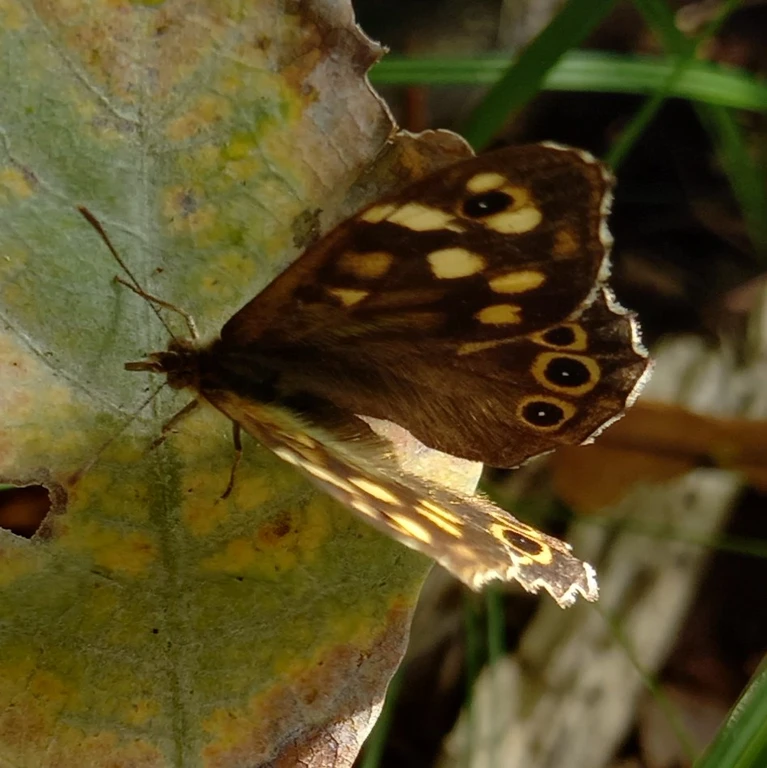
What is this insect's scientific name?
Pararge aegeria
